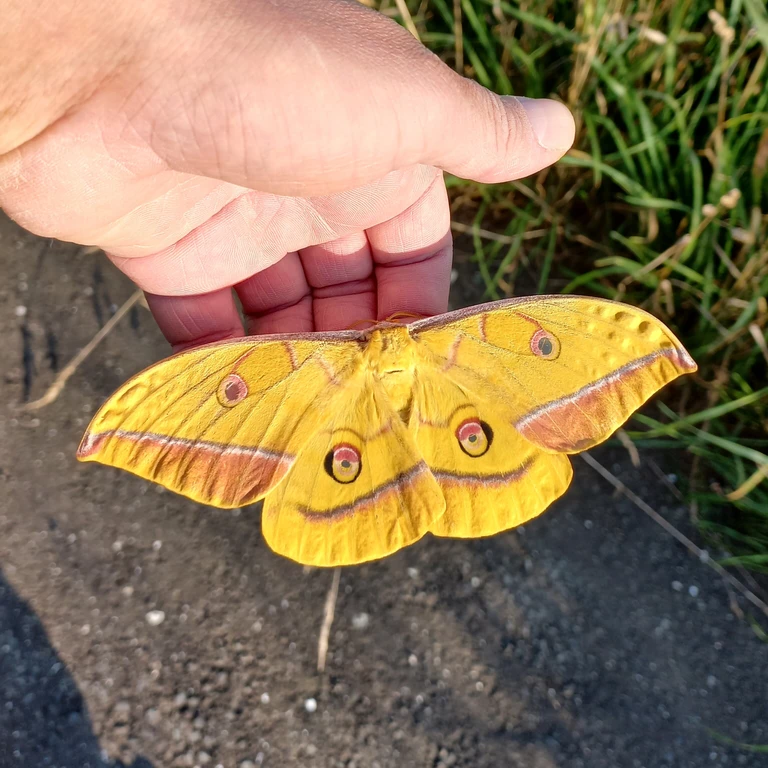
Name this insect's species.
Antheraea yamamai
